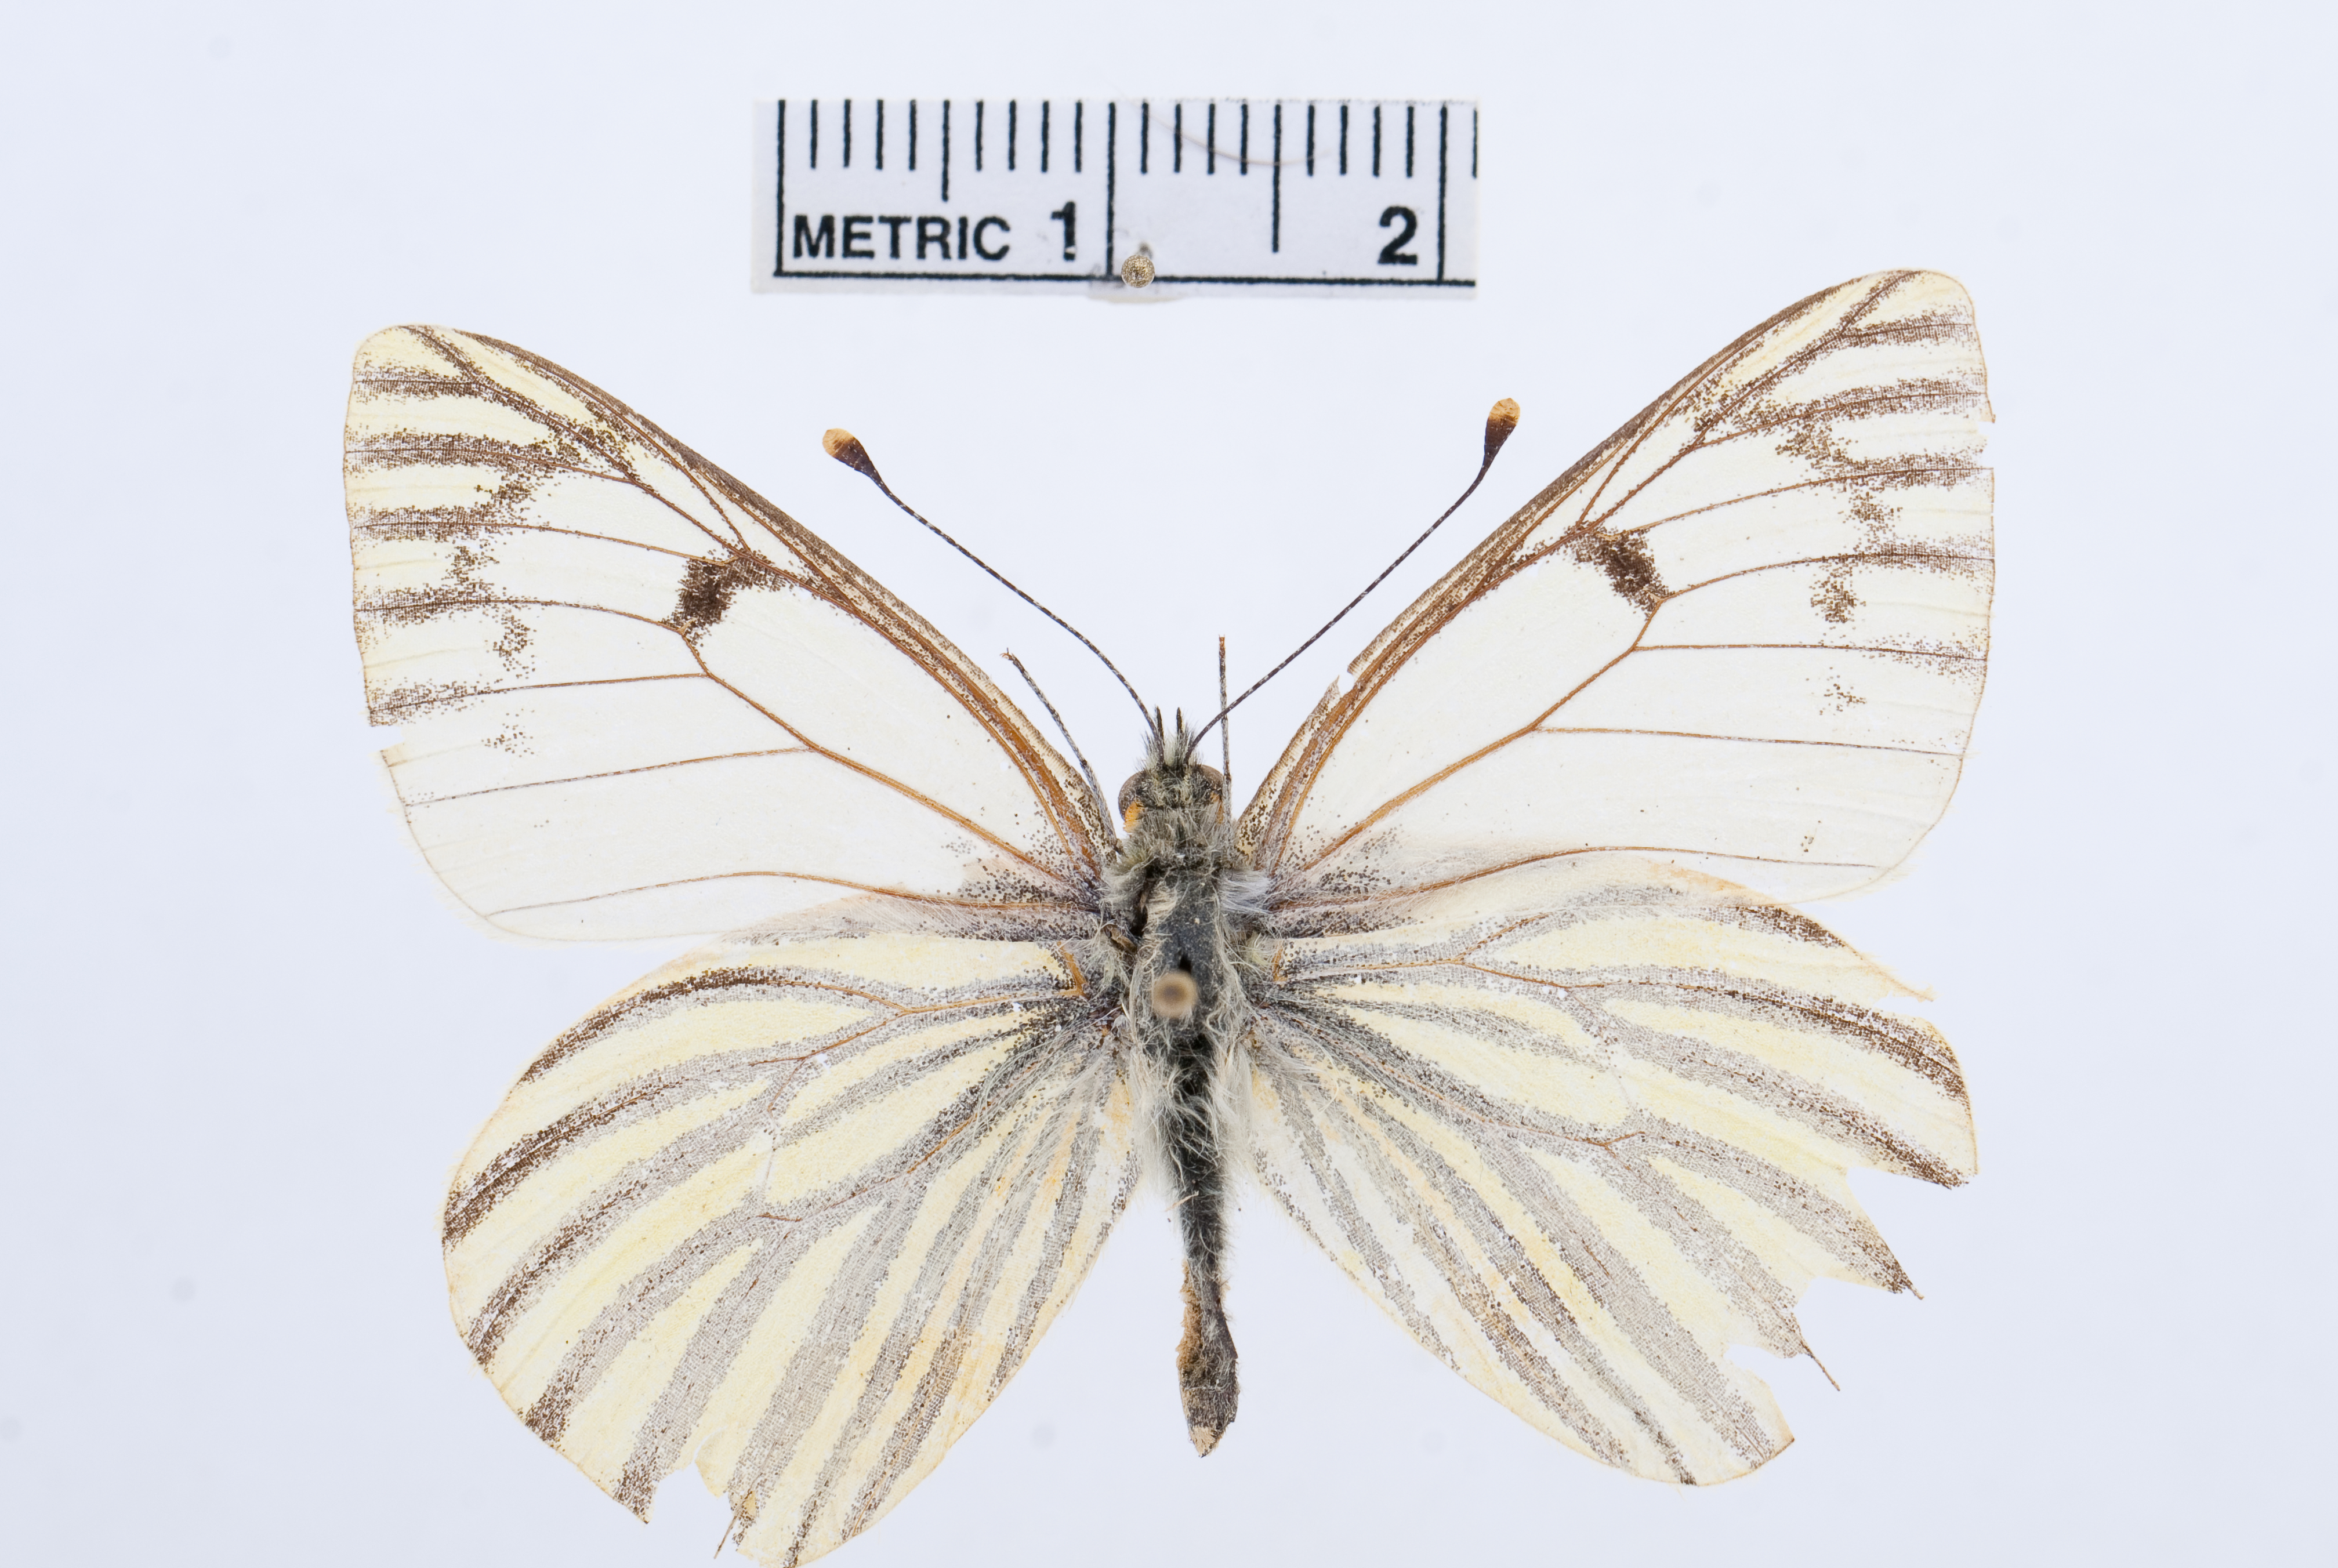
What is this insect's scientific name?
Tatochila inversa
